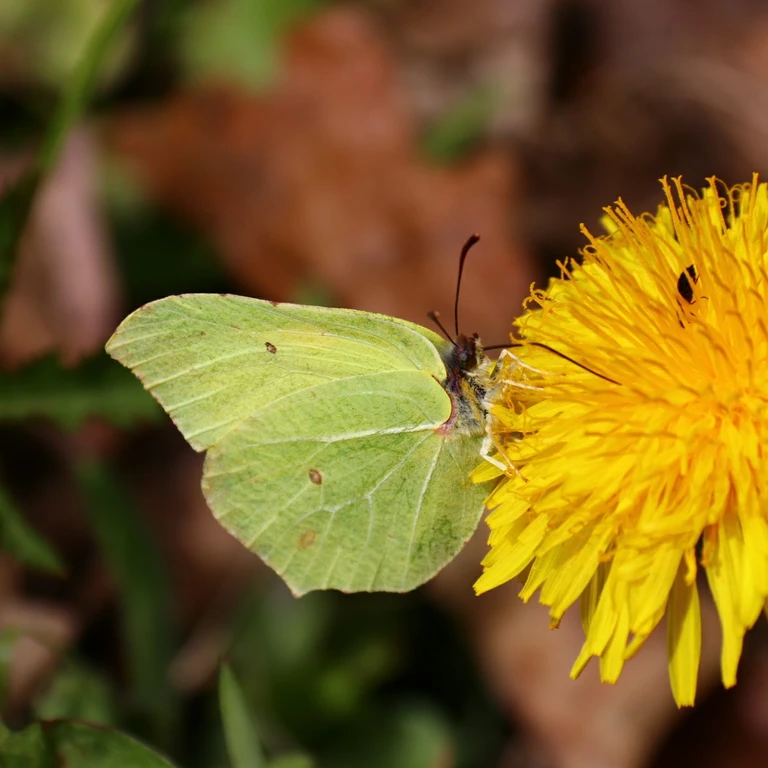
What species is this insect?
Gonepteryx rhamni
